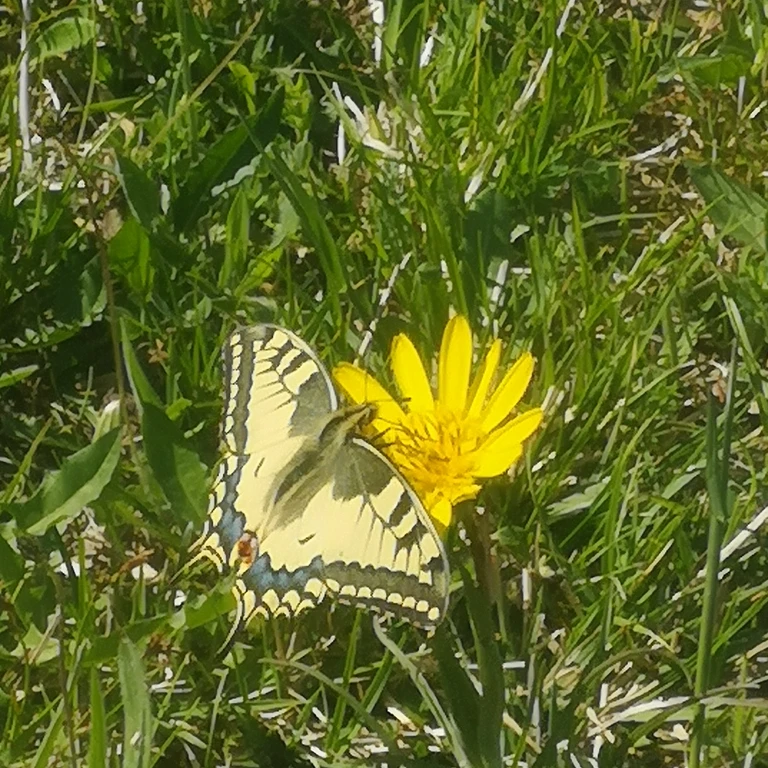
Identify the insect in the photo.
Papilio machaon
